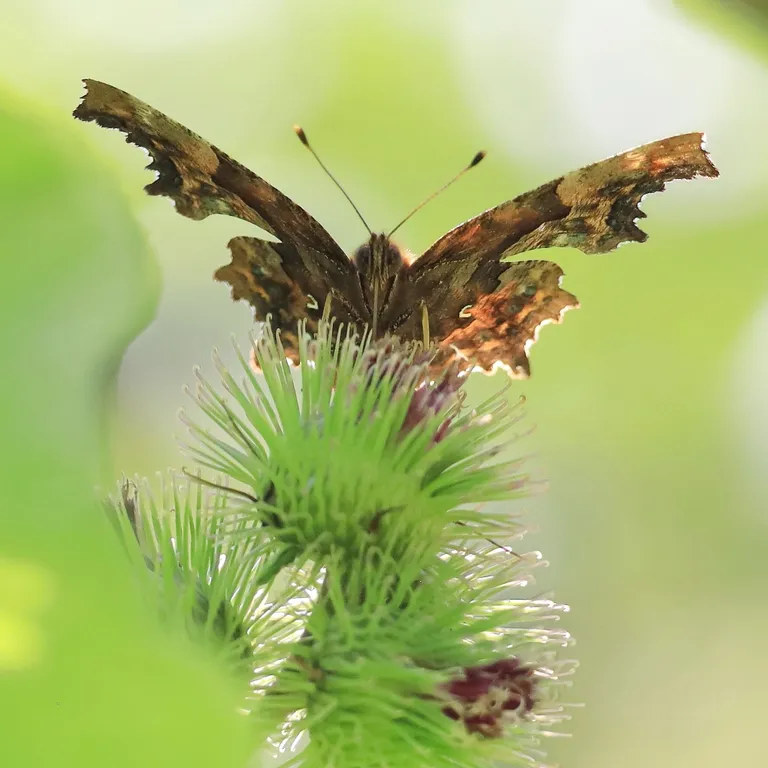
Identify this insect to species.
Polygonia c-album
